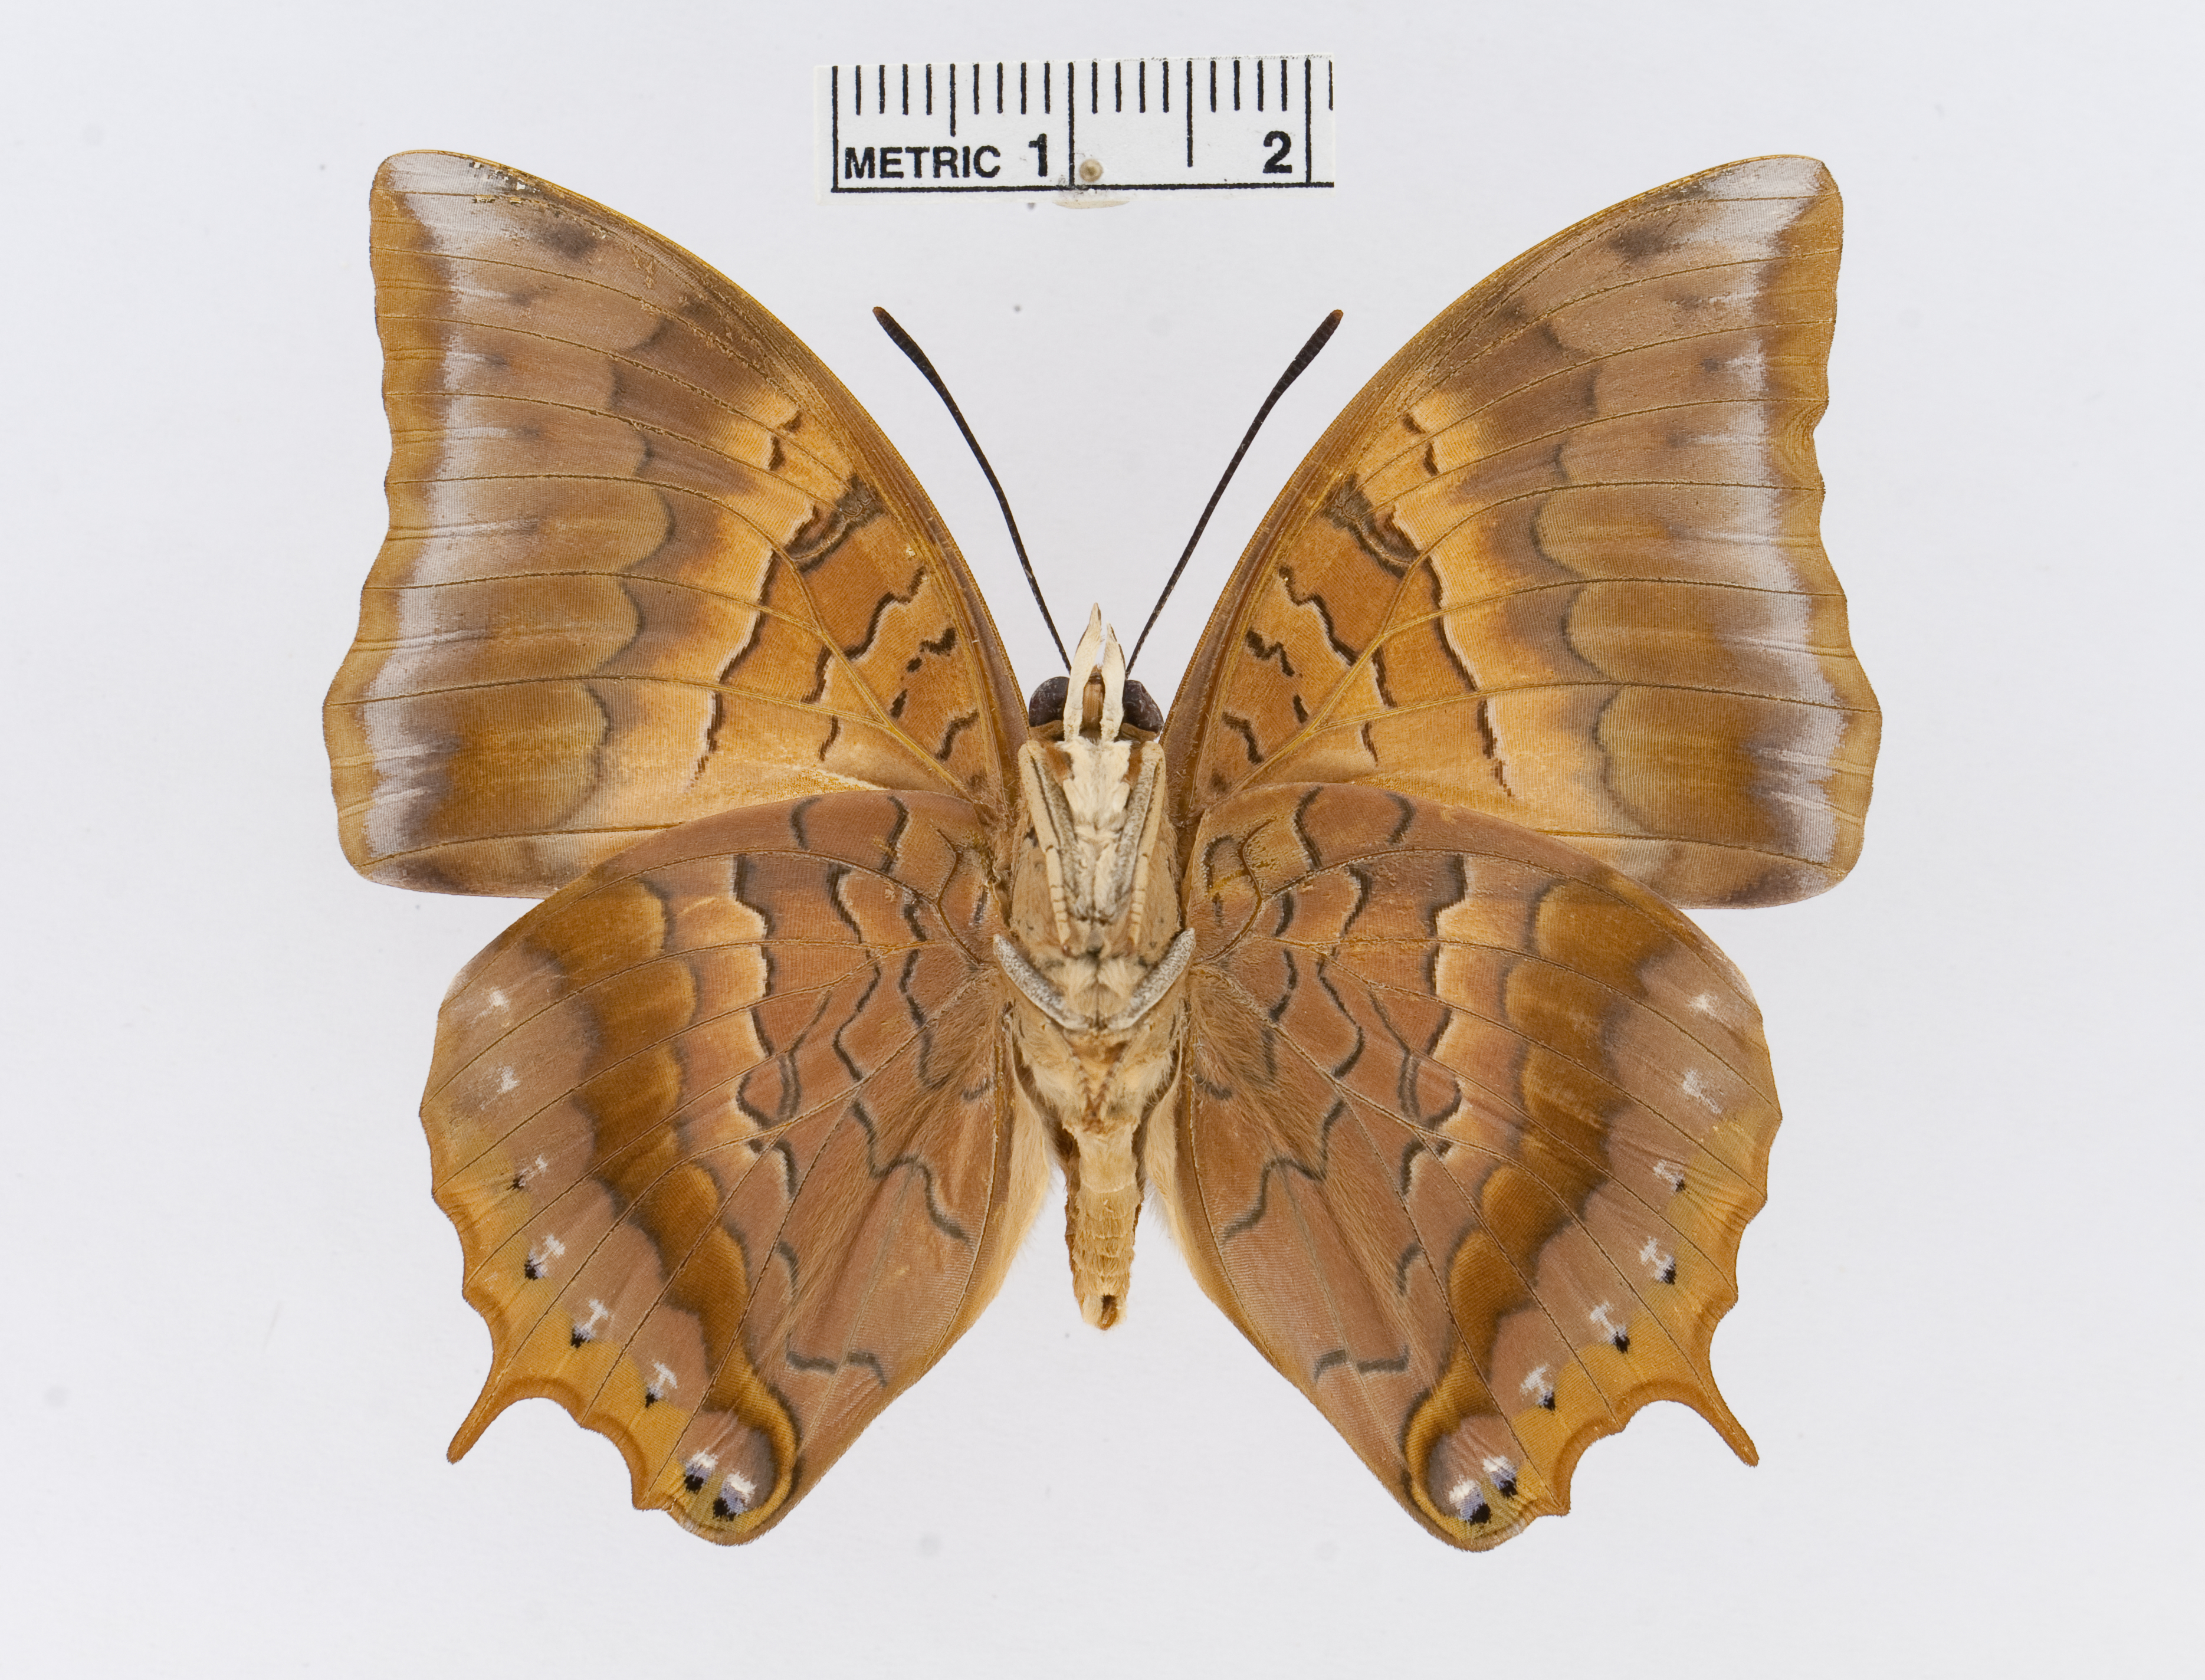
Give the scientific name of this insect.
Charaxes psaphon
